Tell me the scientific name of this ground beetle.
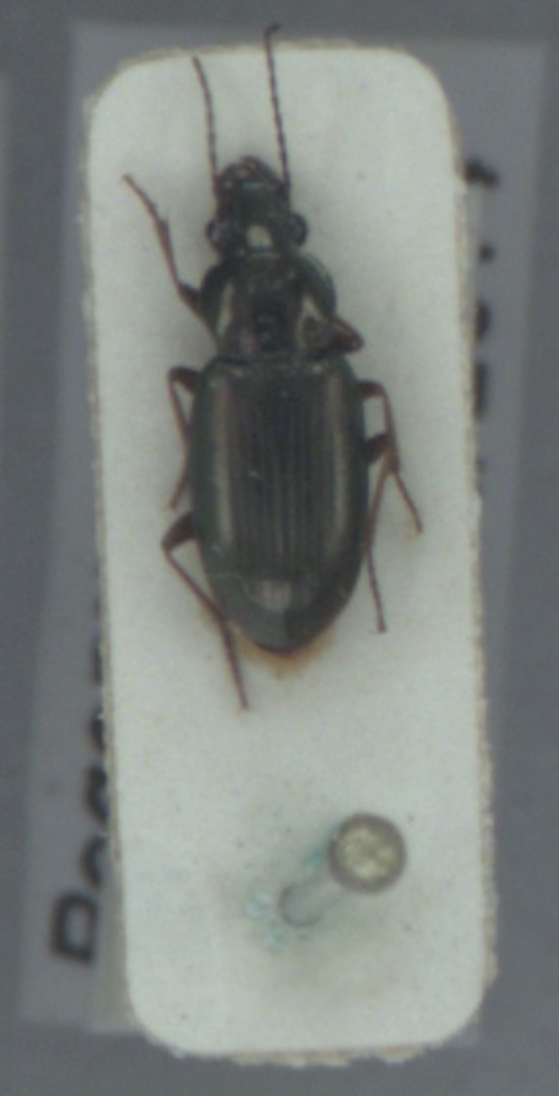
Pogonus chalceus
